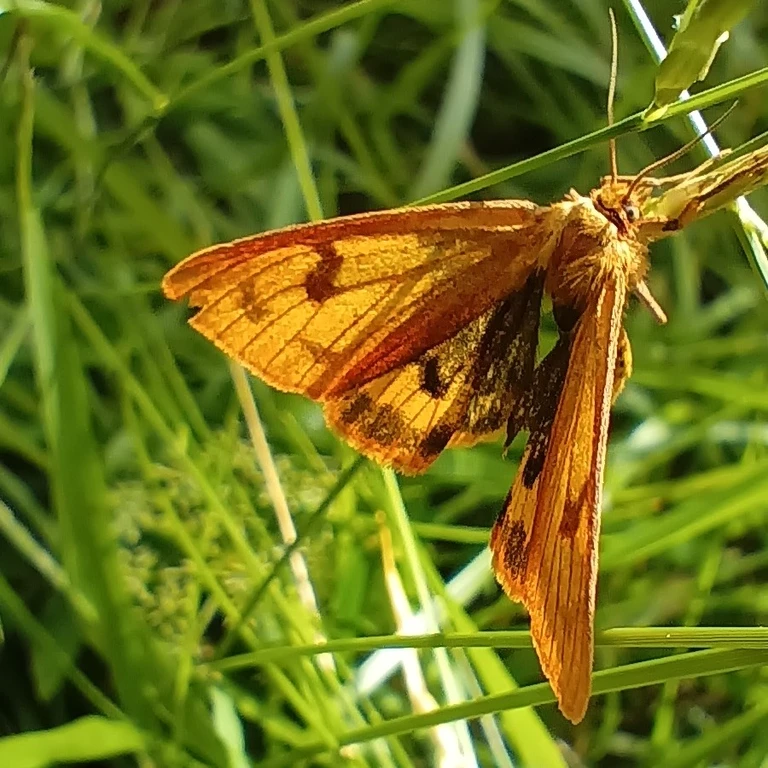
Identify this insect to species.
Diacrisia sannio
